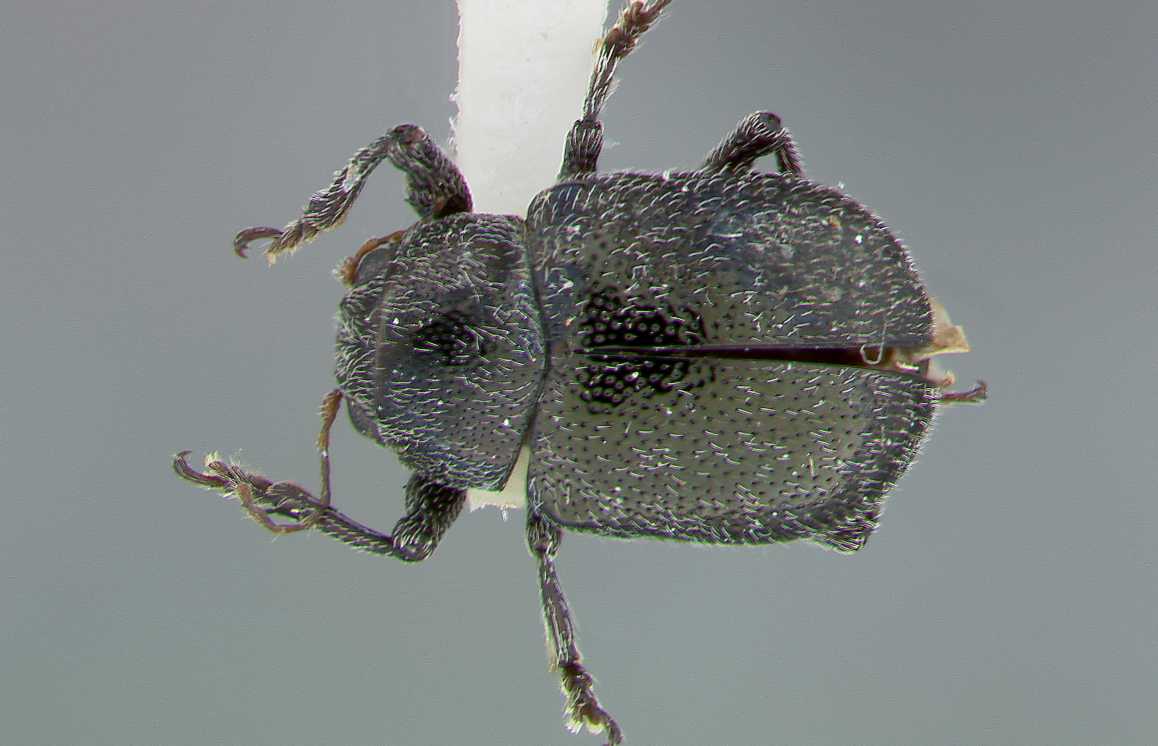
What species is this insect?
Chalcosicya alayoi
